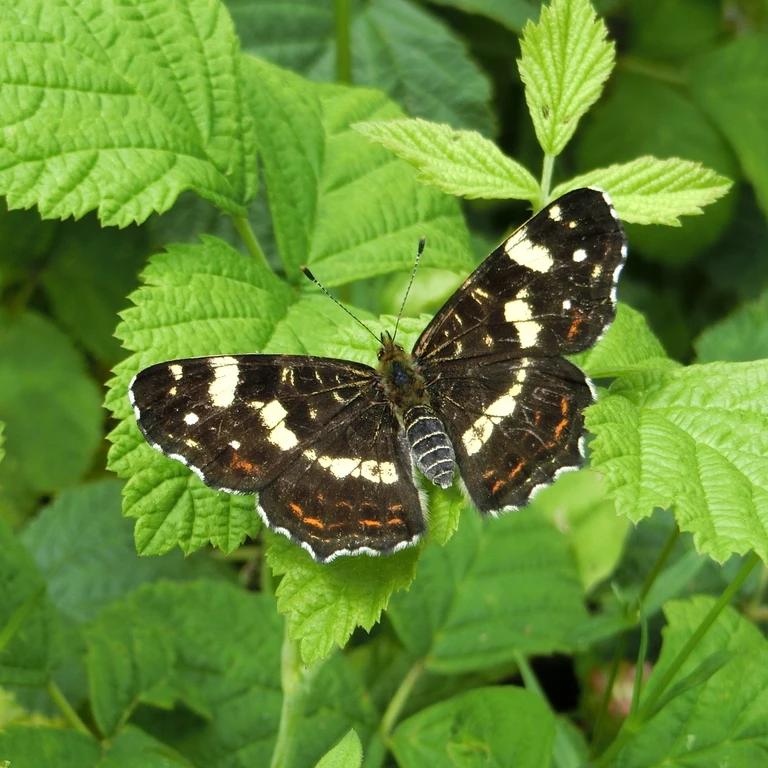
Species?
Araschnia levana
